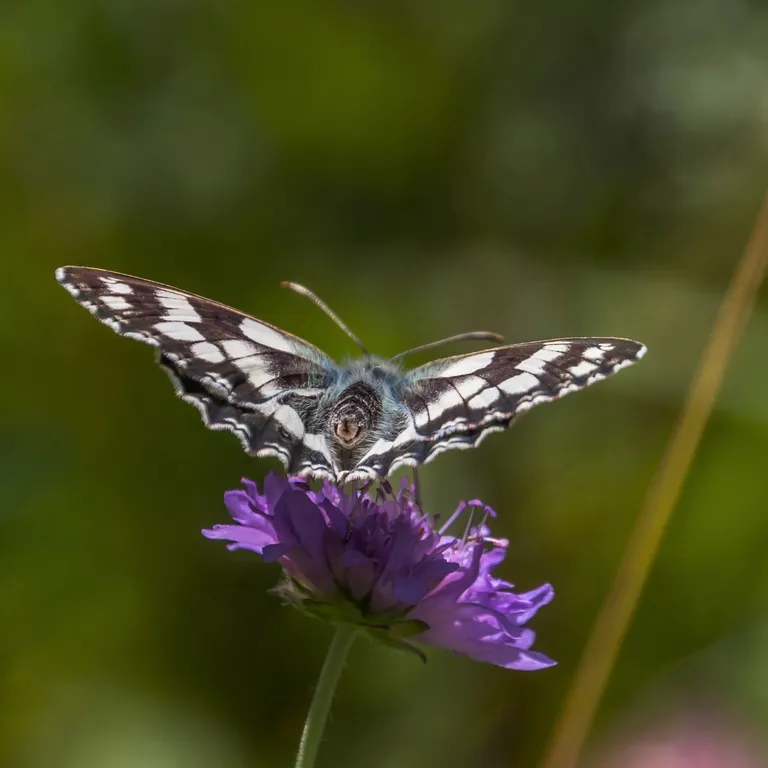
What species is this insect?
Melanargia galathea
